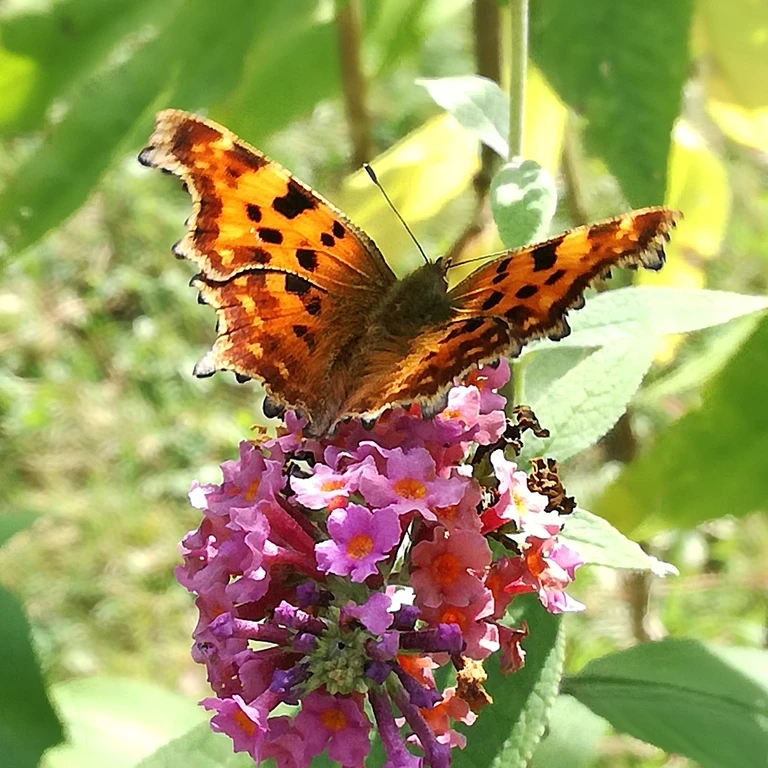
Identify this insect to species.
Polygonia c-album
